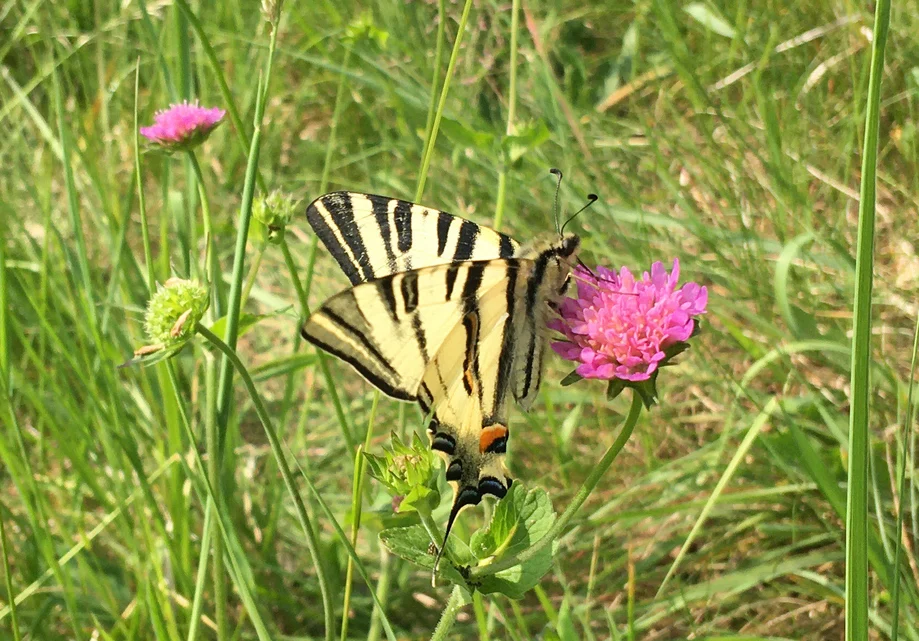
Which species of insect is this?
Iphiclides podalirius
